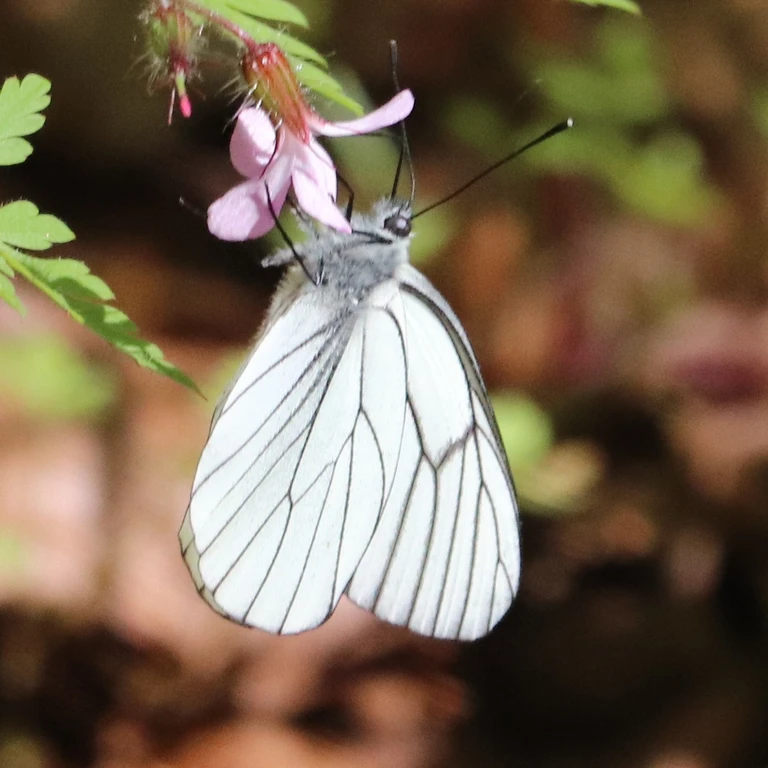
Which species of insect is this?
Aporia crataegi
